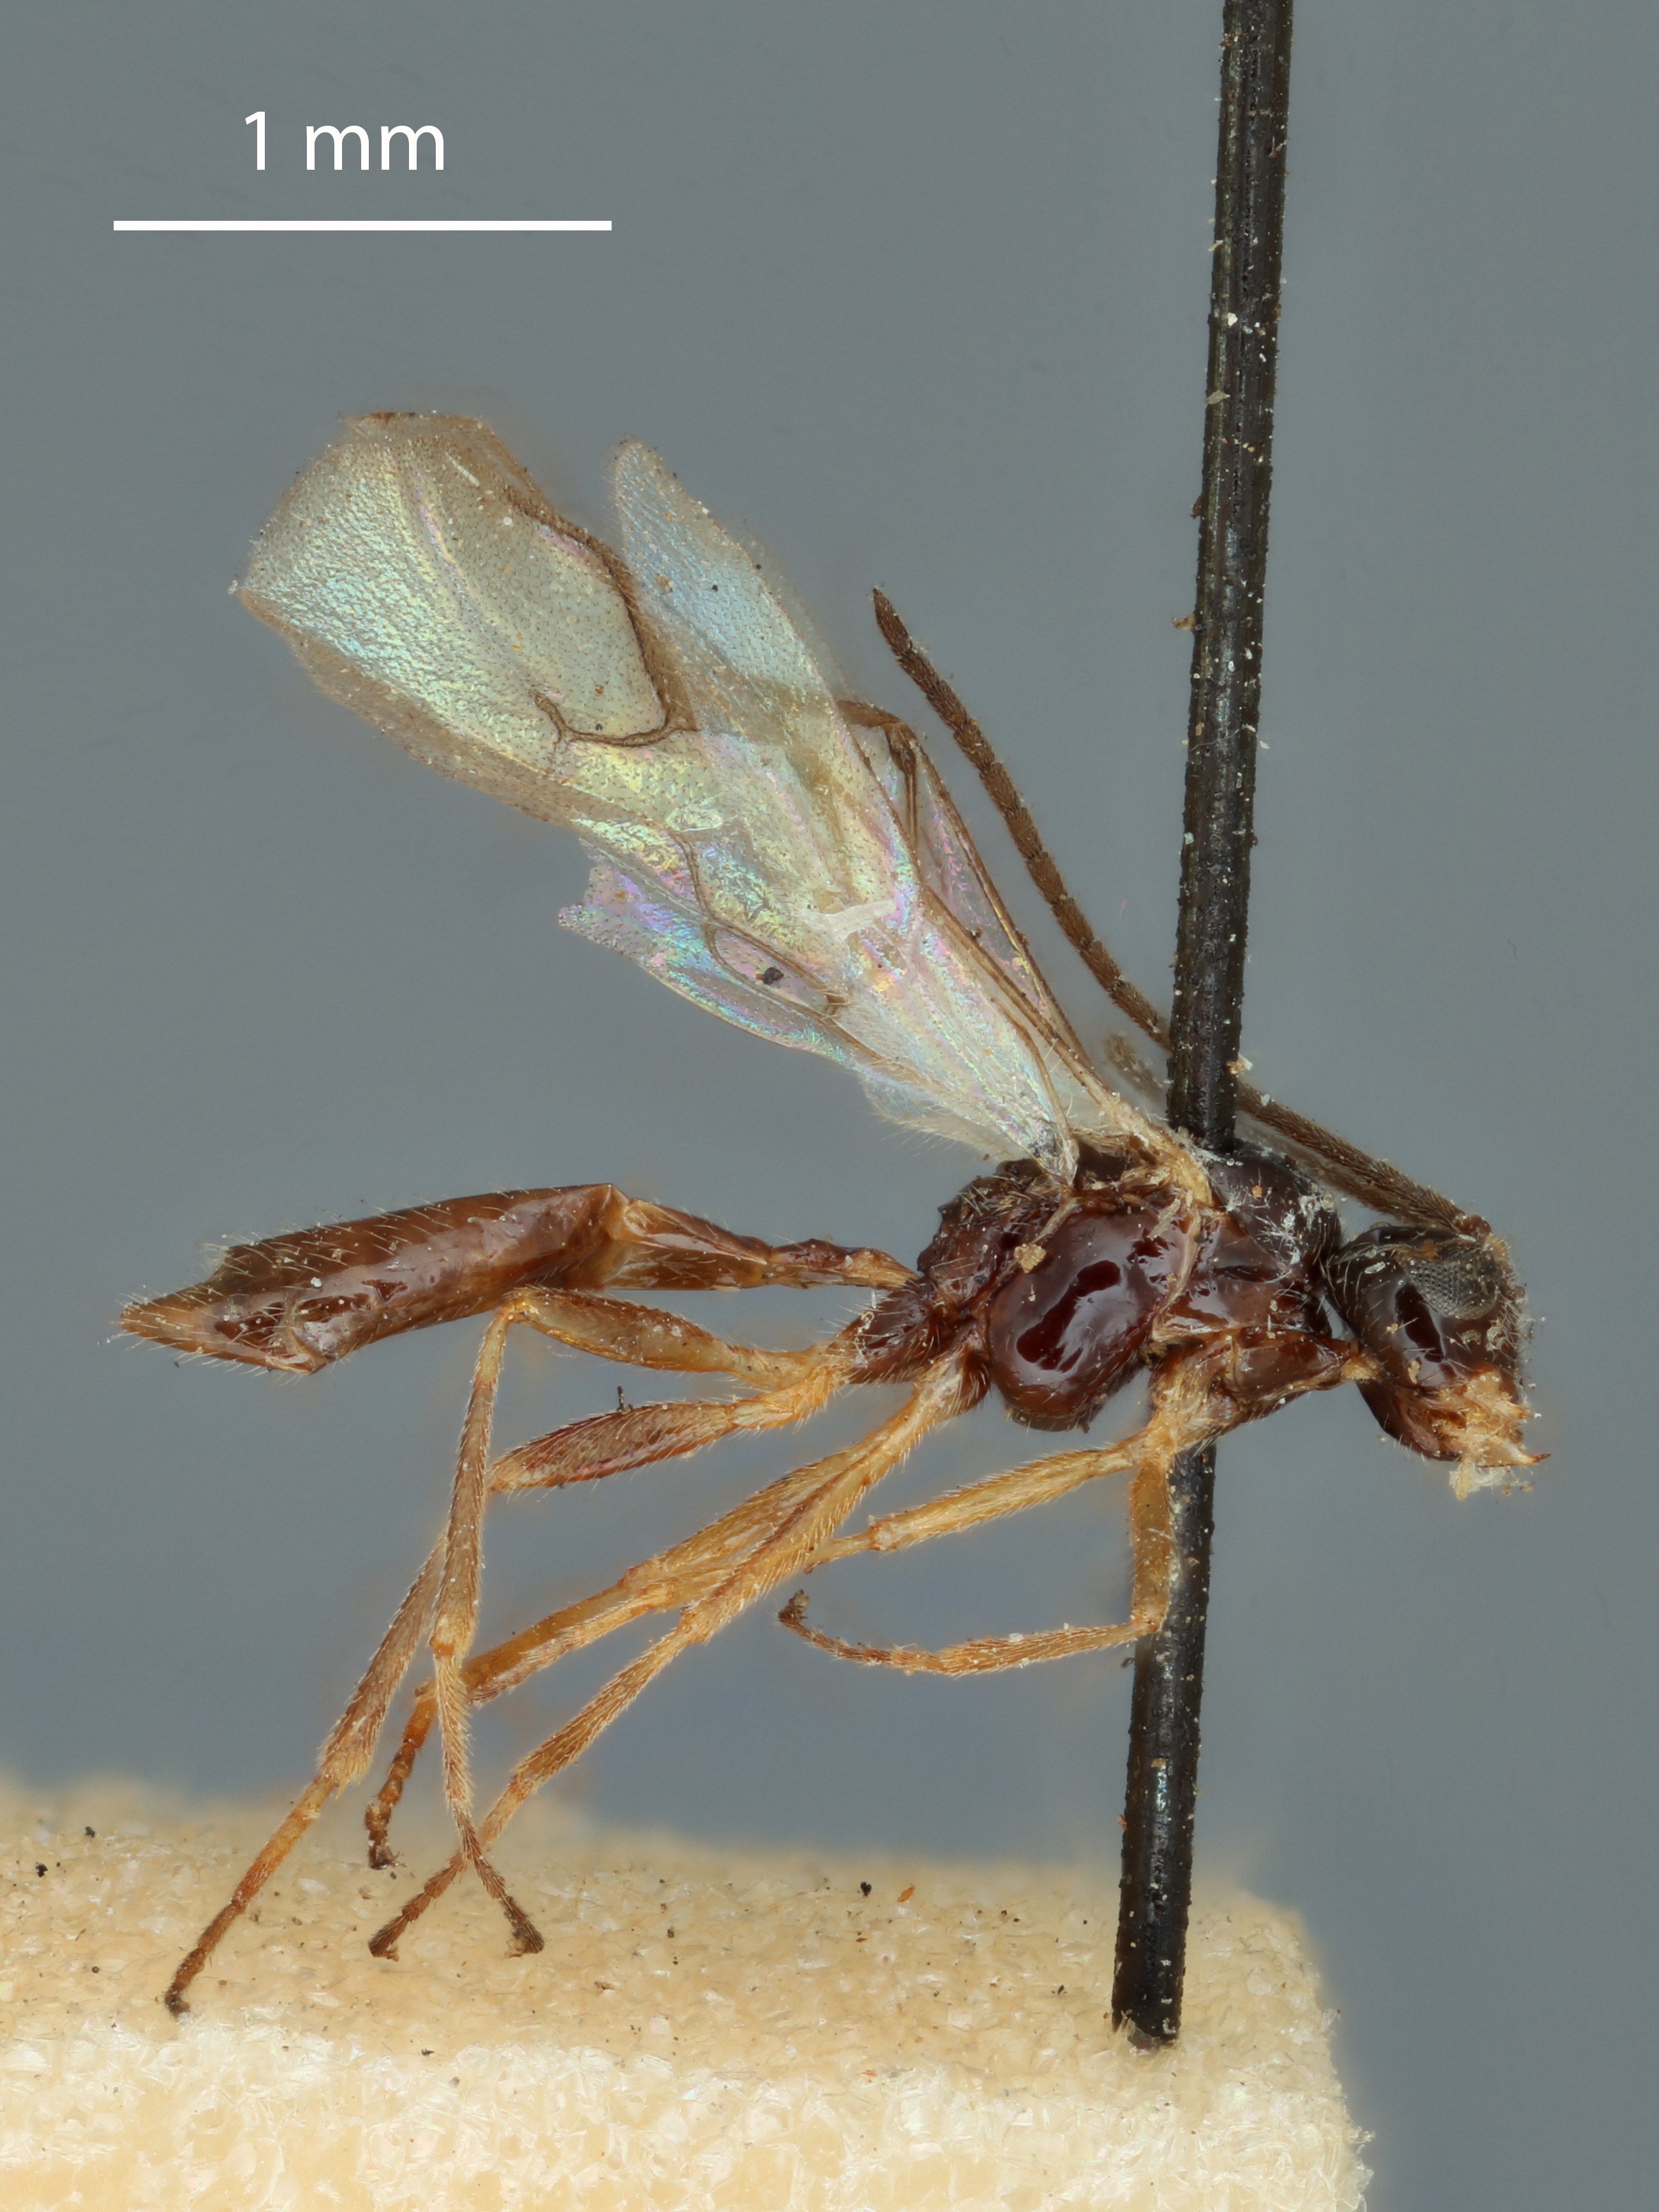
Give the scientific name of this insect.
Aphidius californicus
